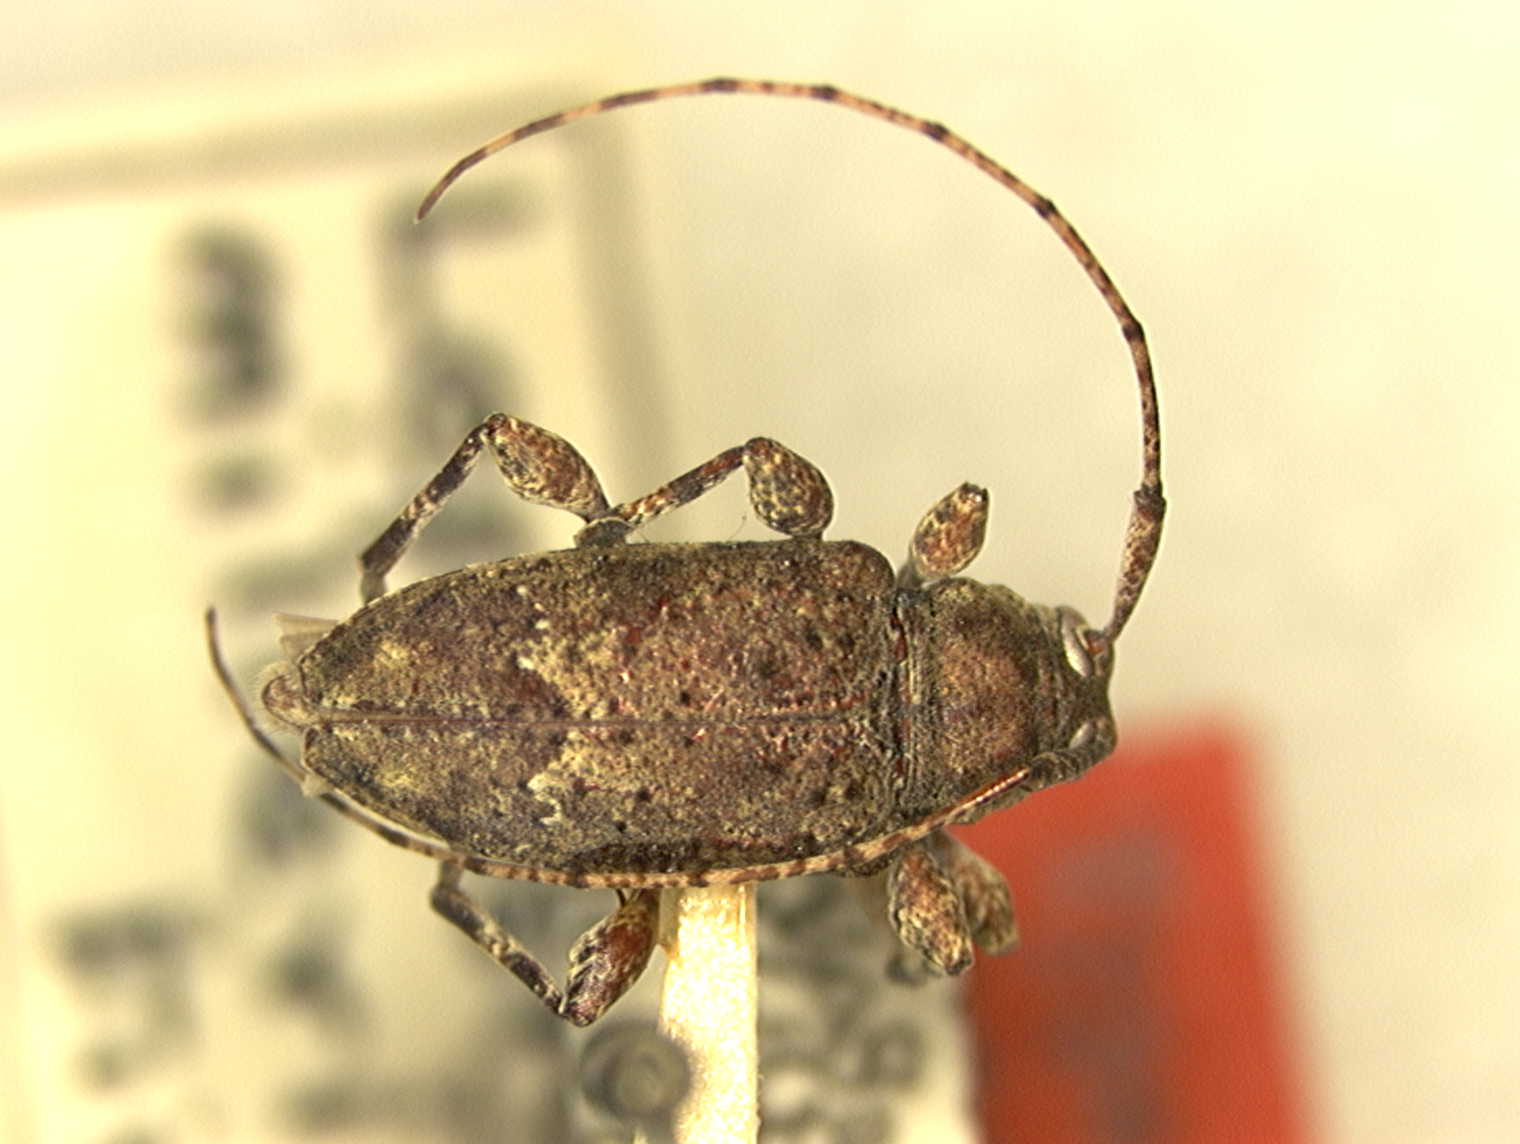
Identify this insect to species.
Leptostylus milleri (also Leptostylopsis milleri)
